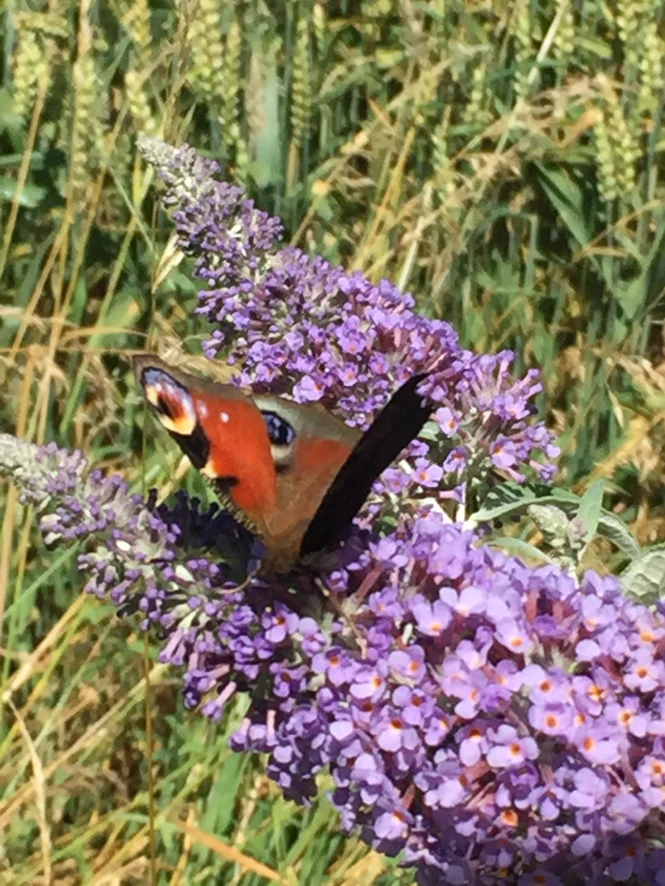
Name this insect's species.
Aglais io
